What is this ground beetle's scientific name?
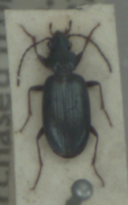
Bembidion decorum
